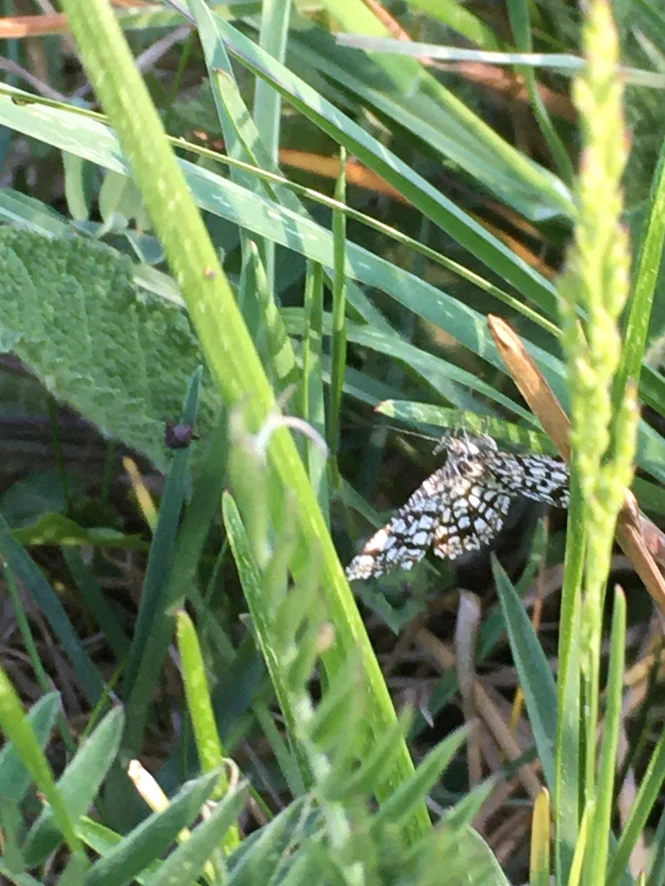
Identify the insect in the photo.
Chiasmia clathrata
